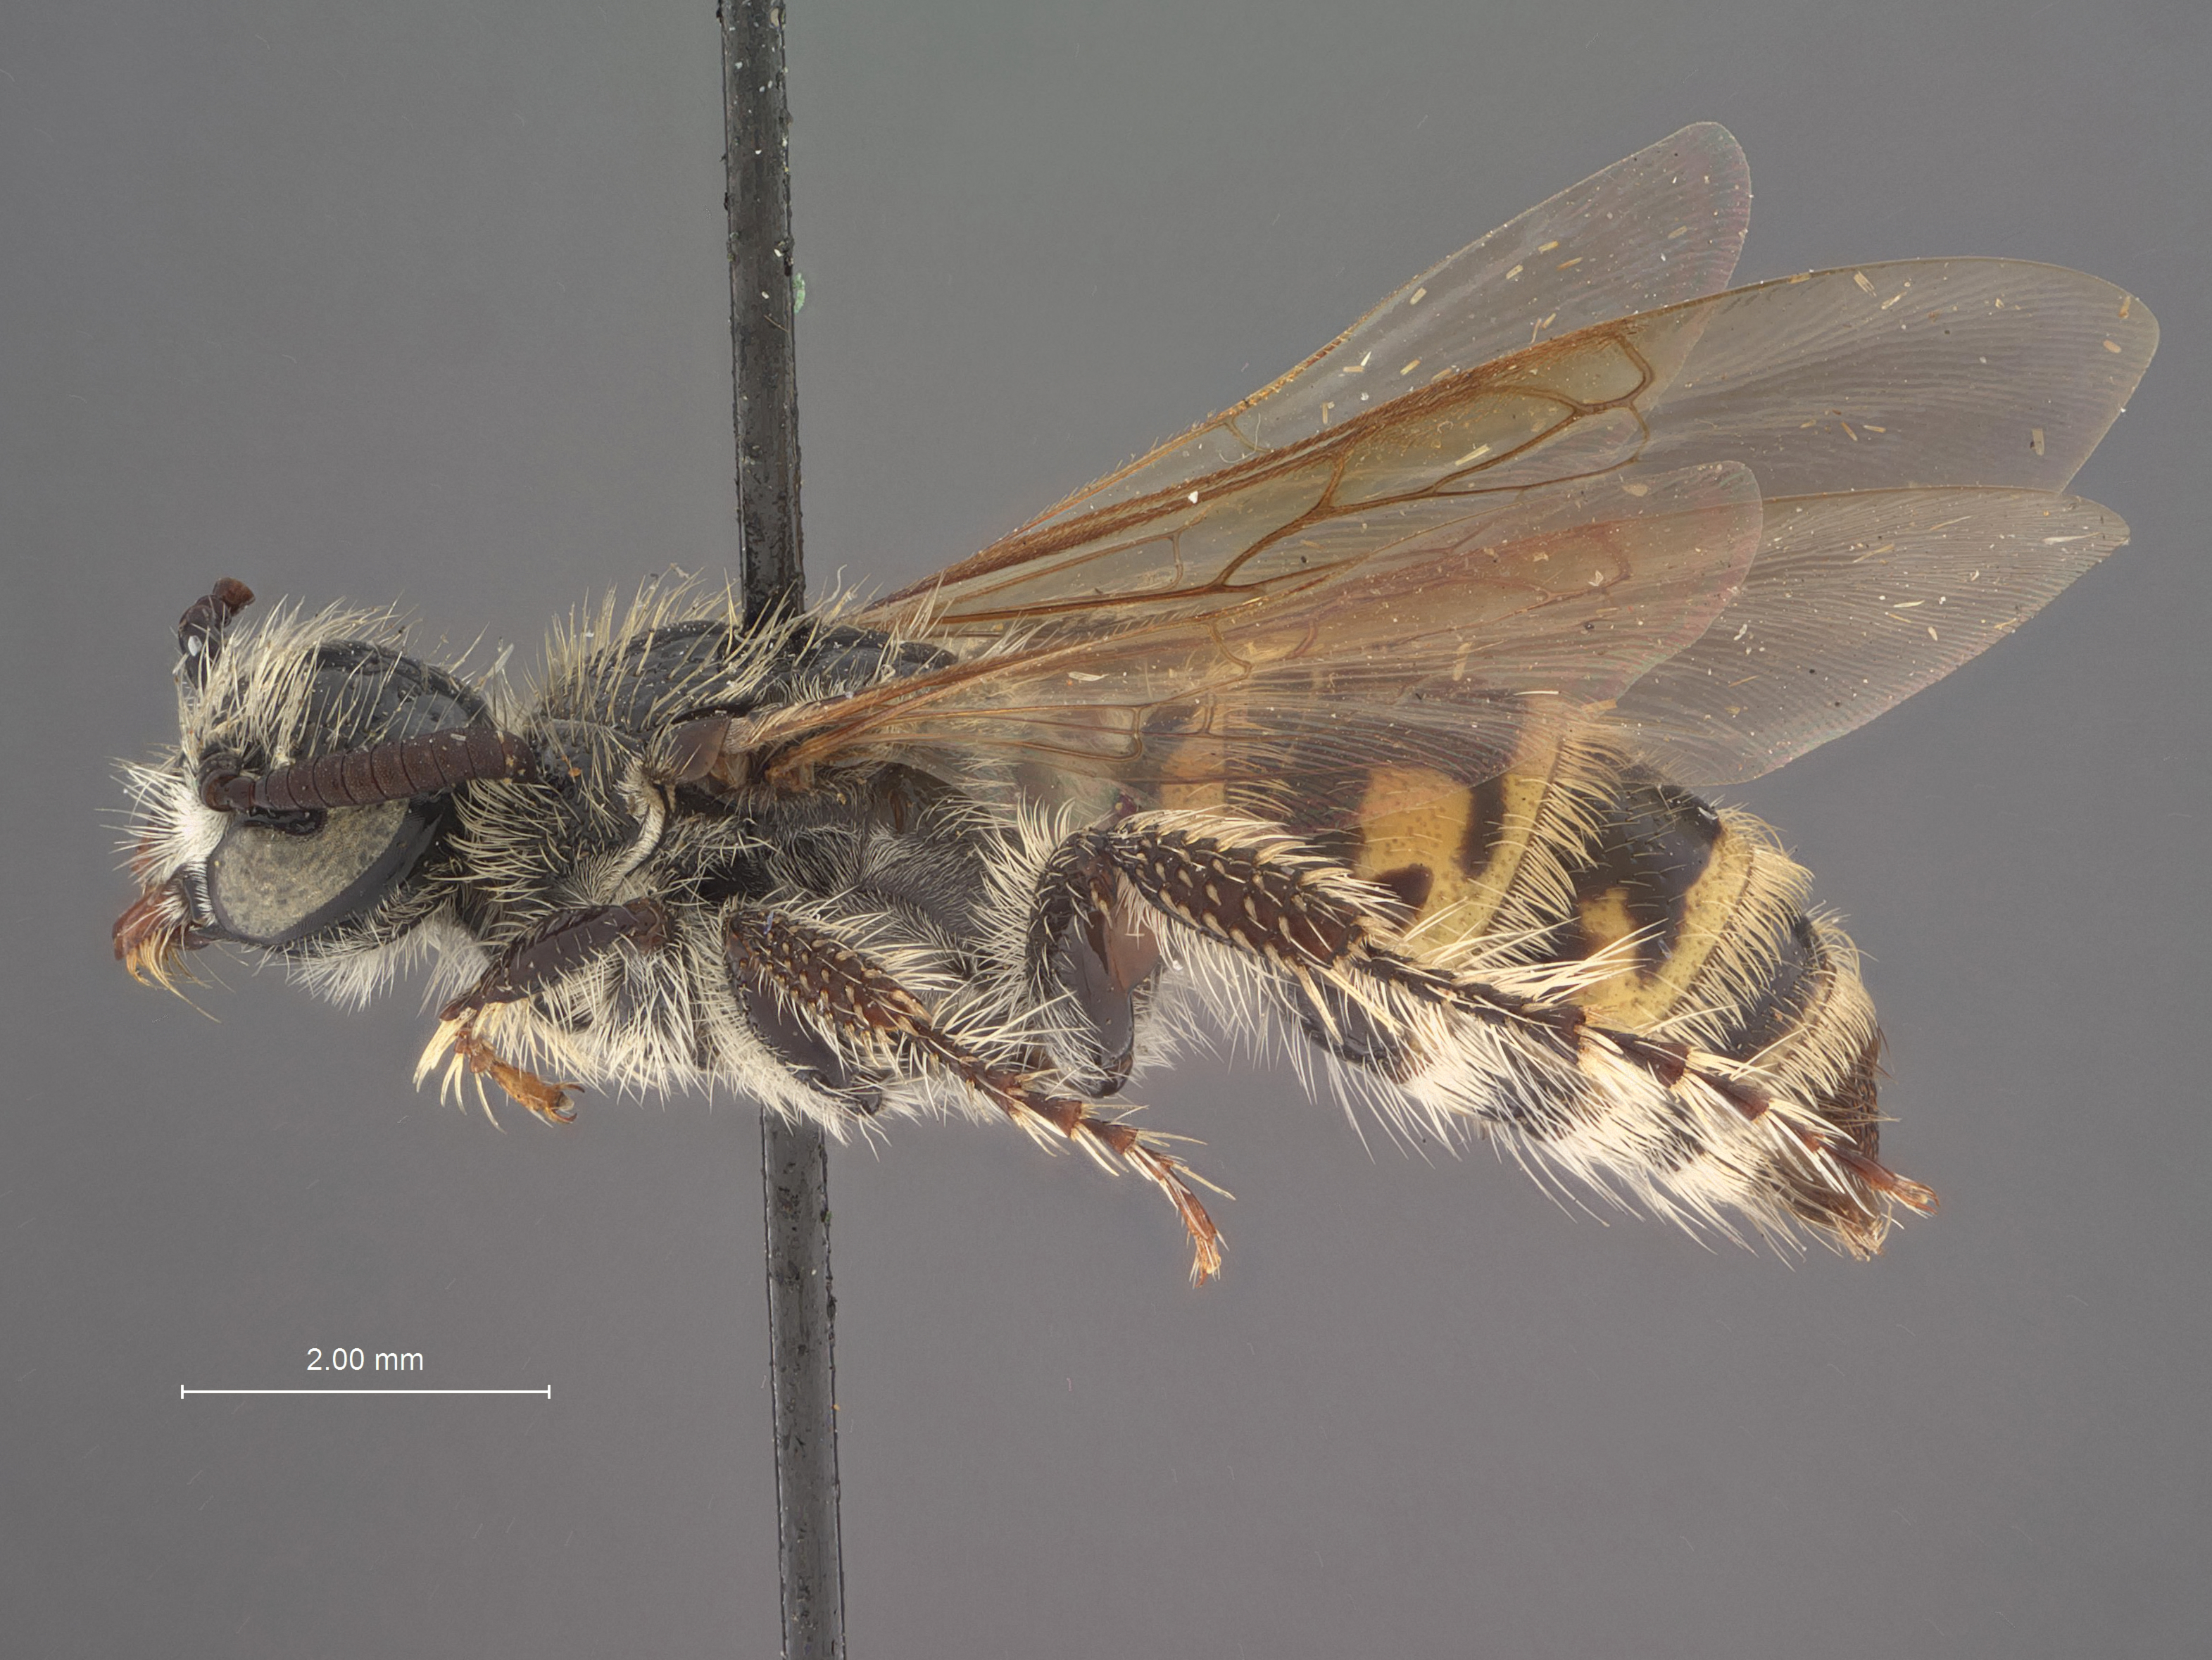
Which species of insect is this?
Scolia manilae
